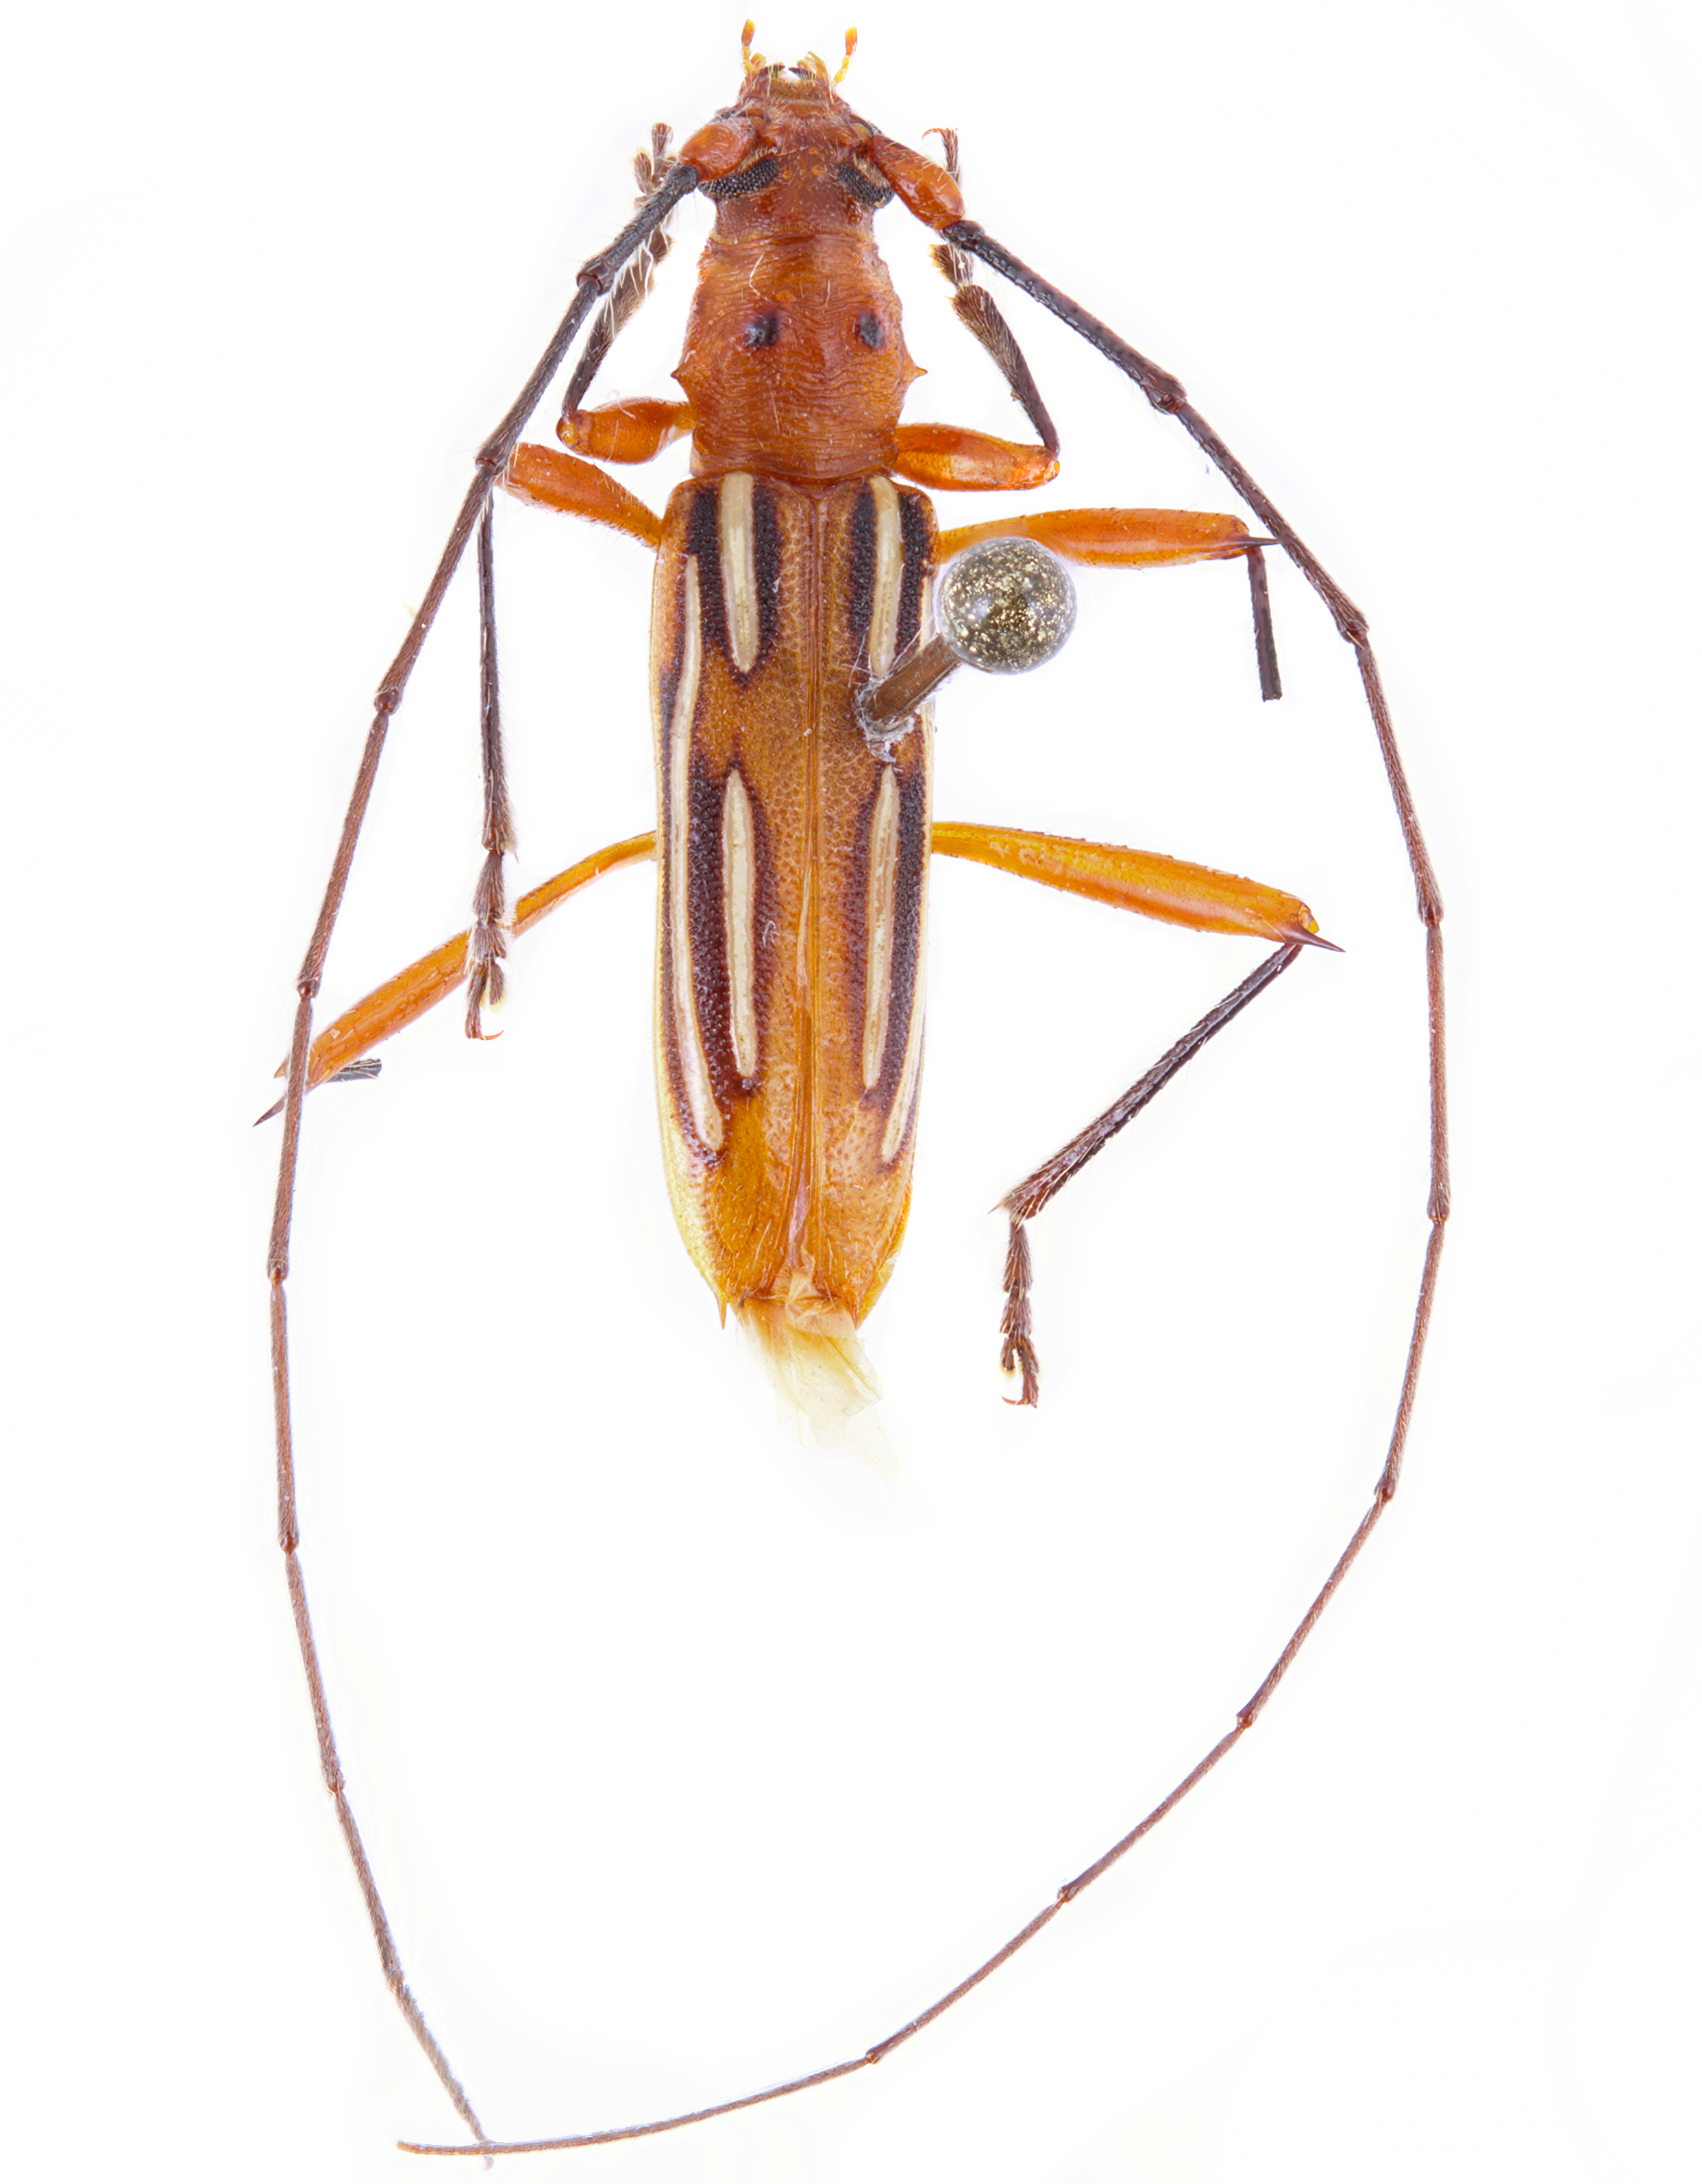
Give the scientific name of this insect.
Erosida formosa
